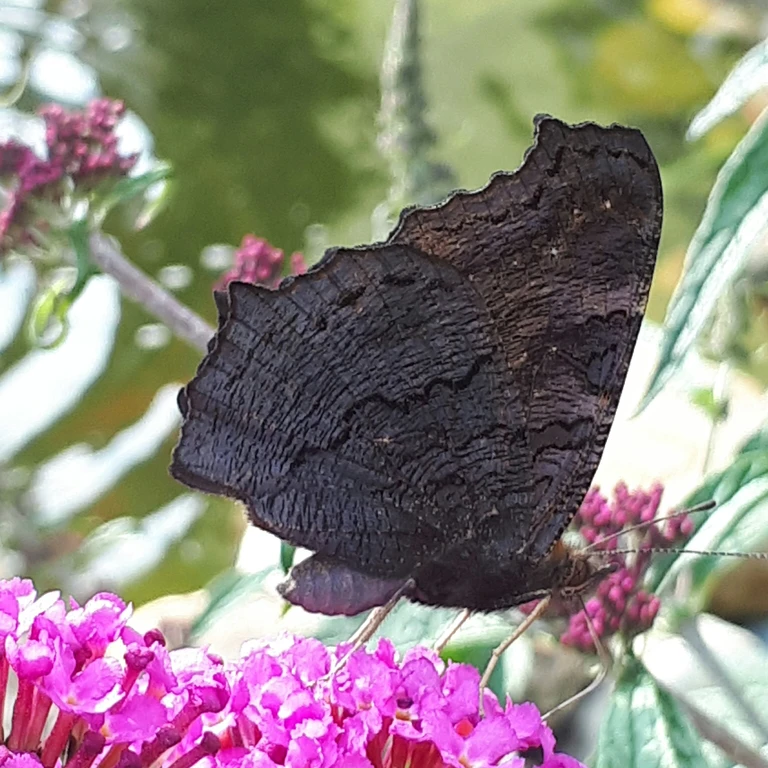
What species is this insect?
Aglais io
